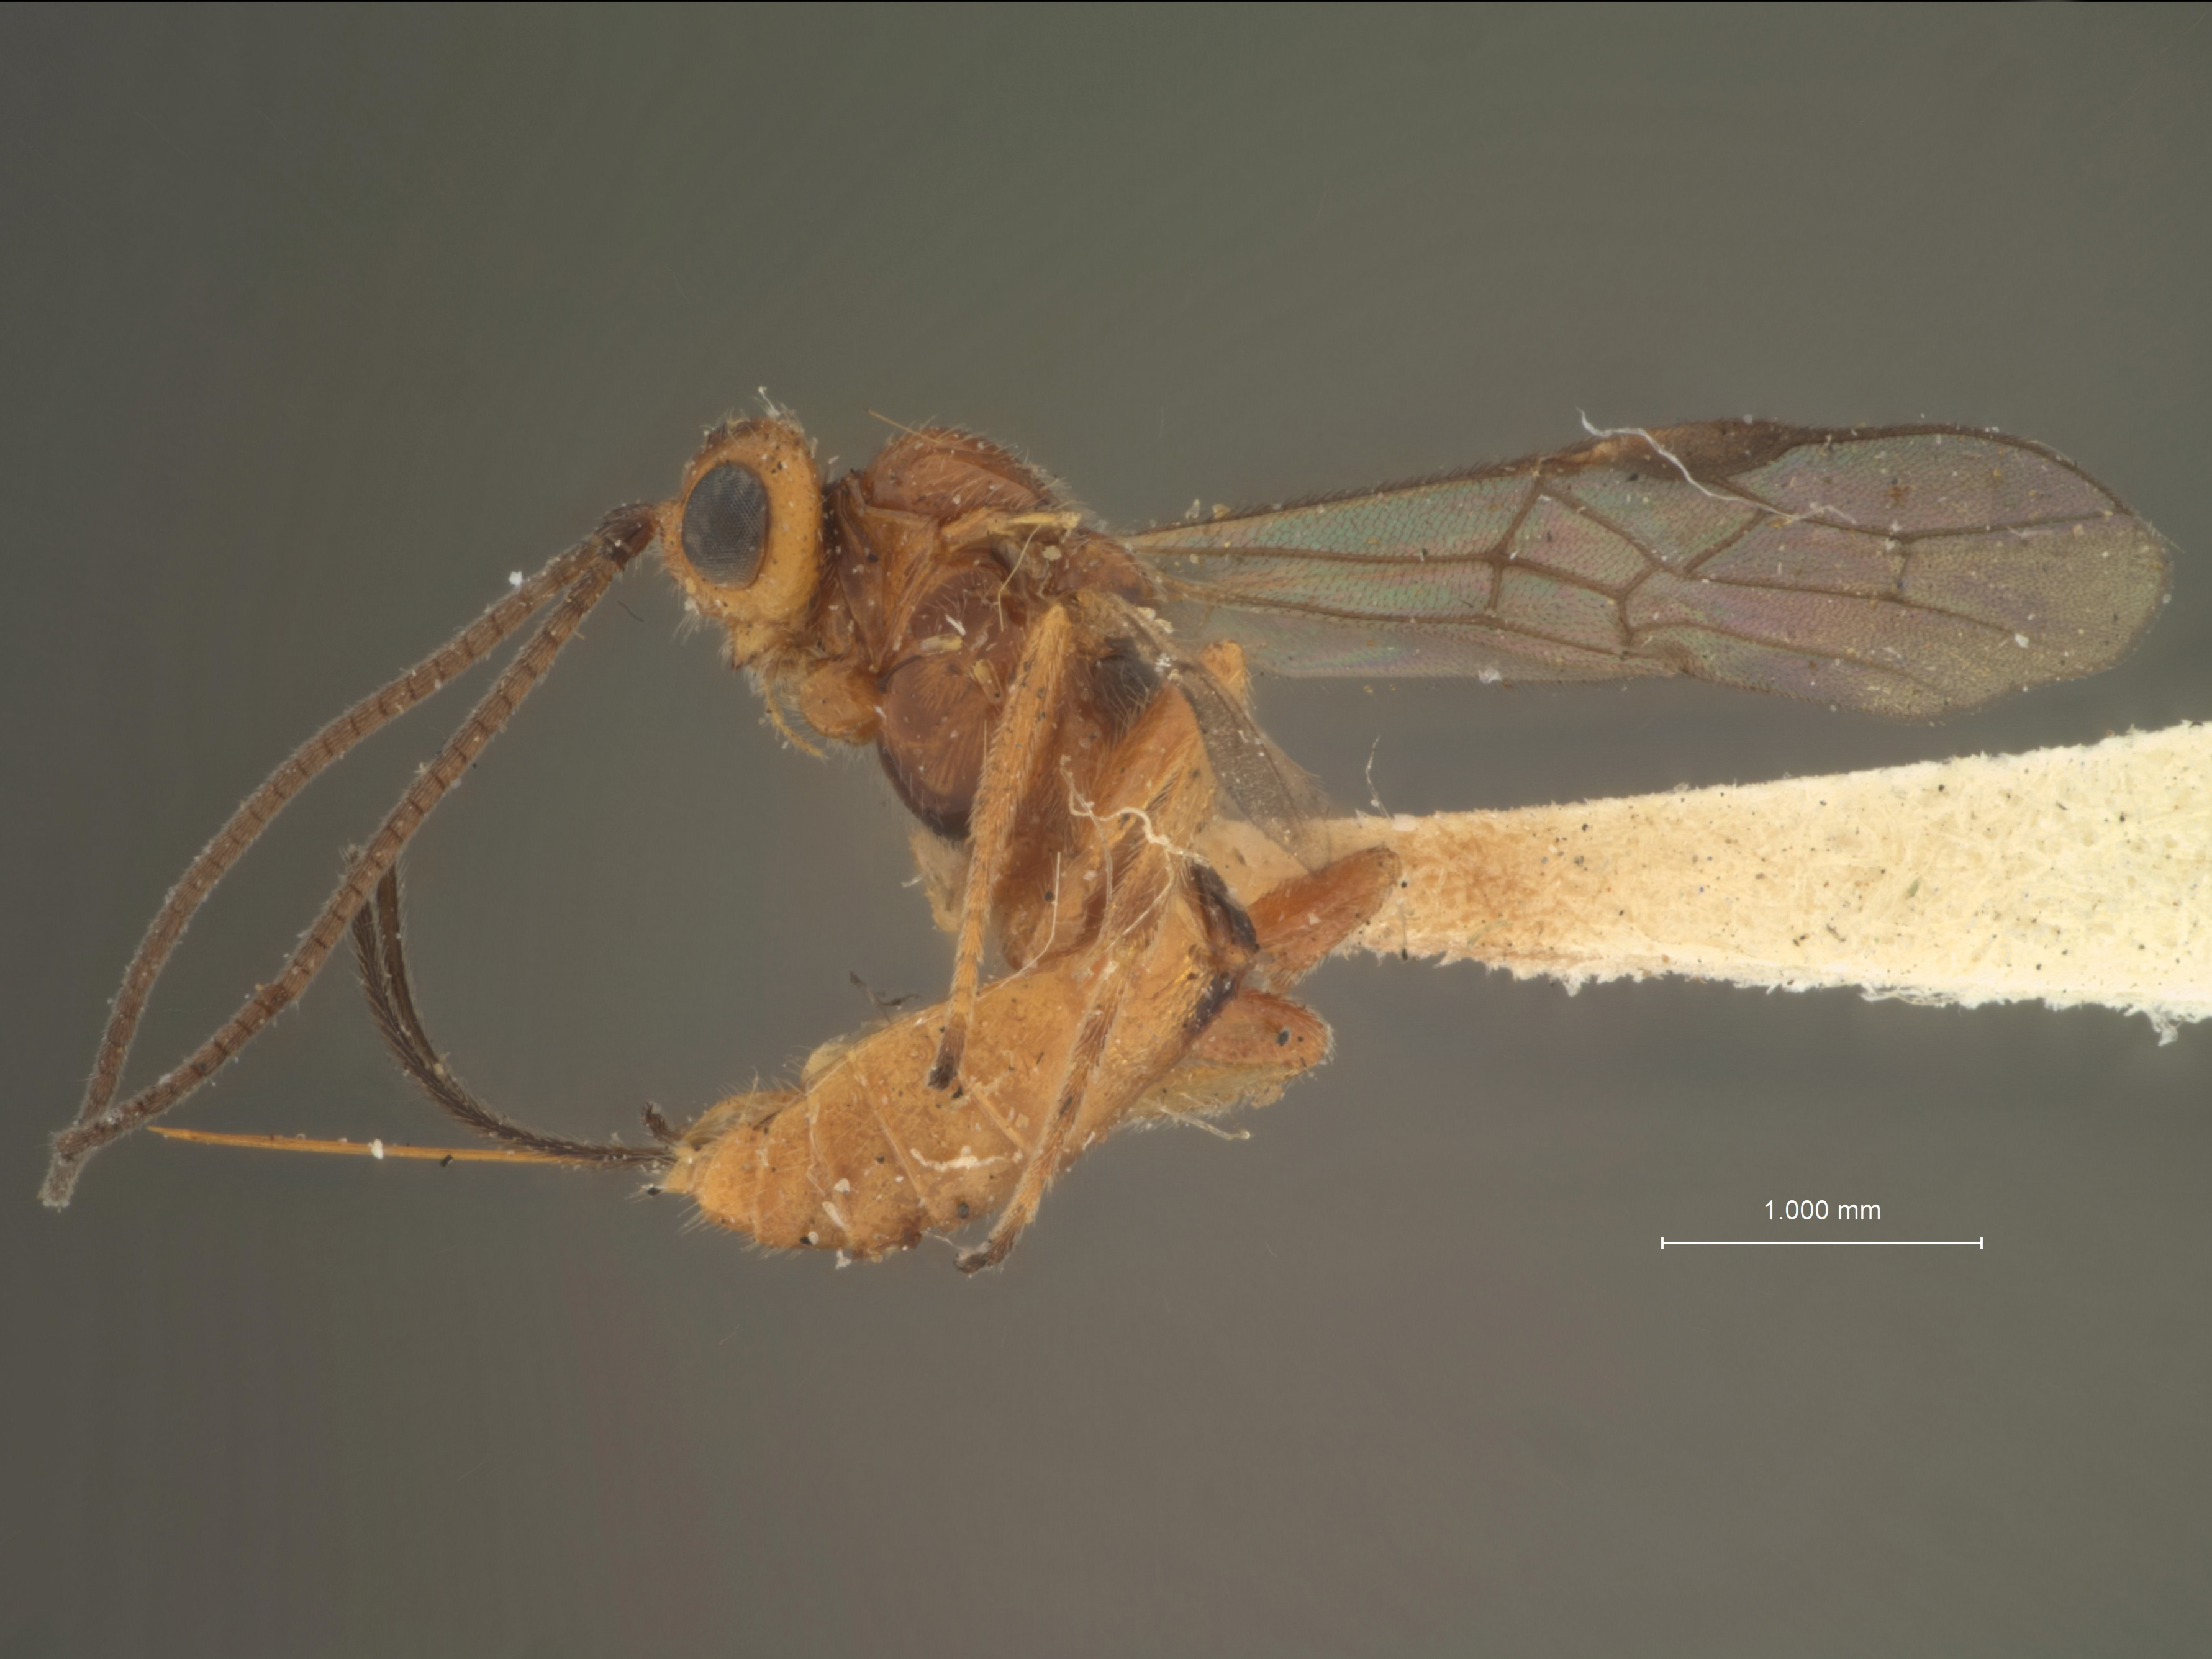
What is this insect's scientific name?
Microbracon podunkorum
